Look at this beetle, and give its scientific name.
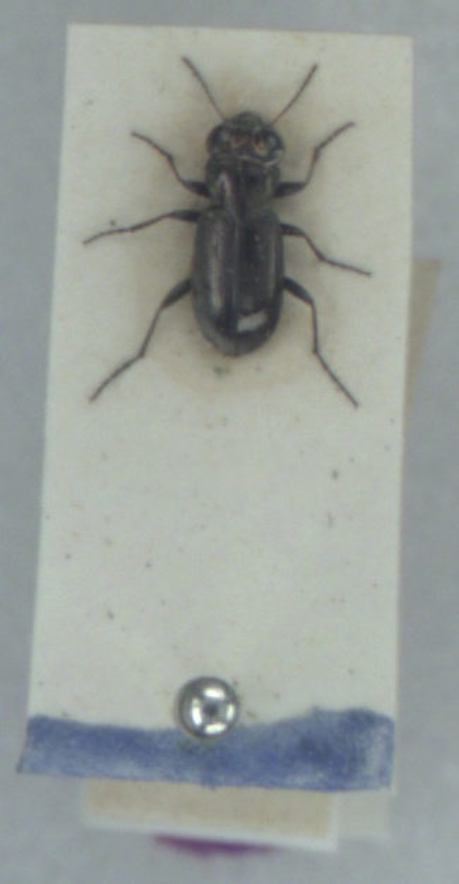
Notiophilus germinyi
